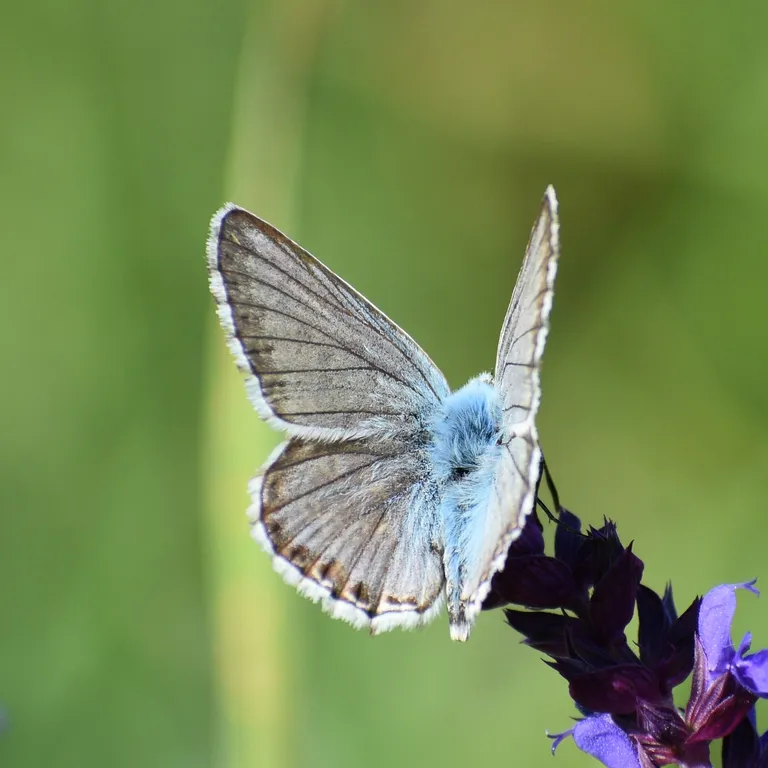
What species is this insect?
Lysandra coridon
